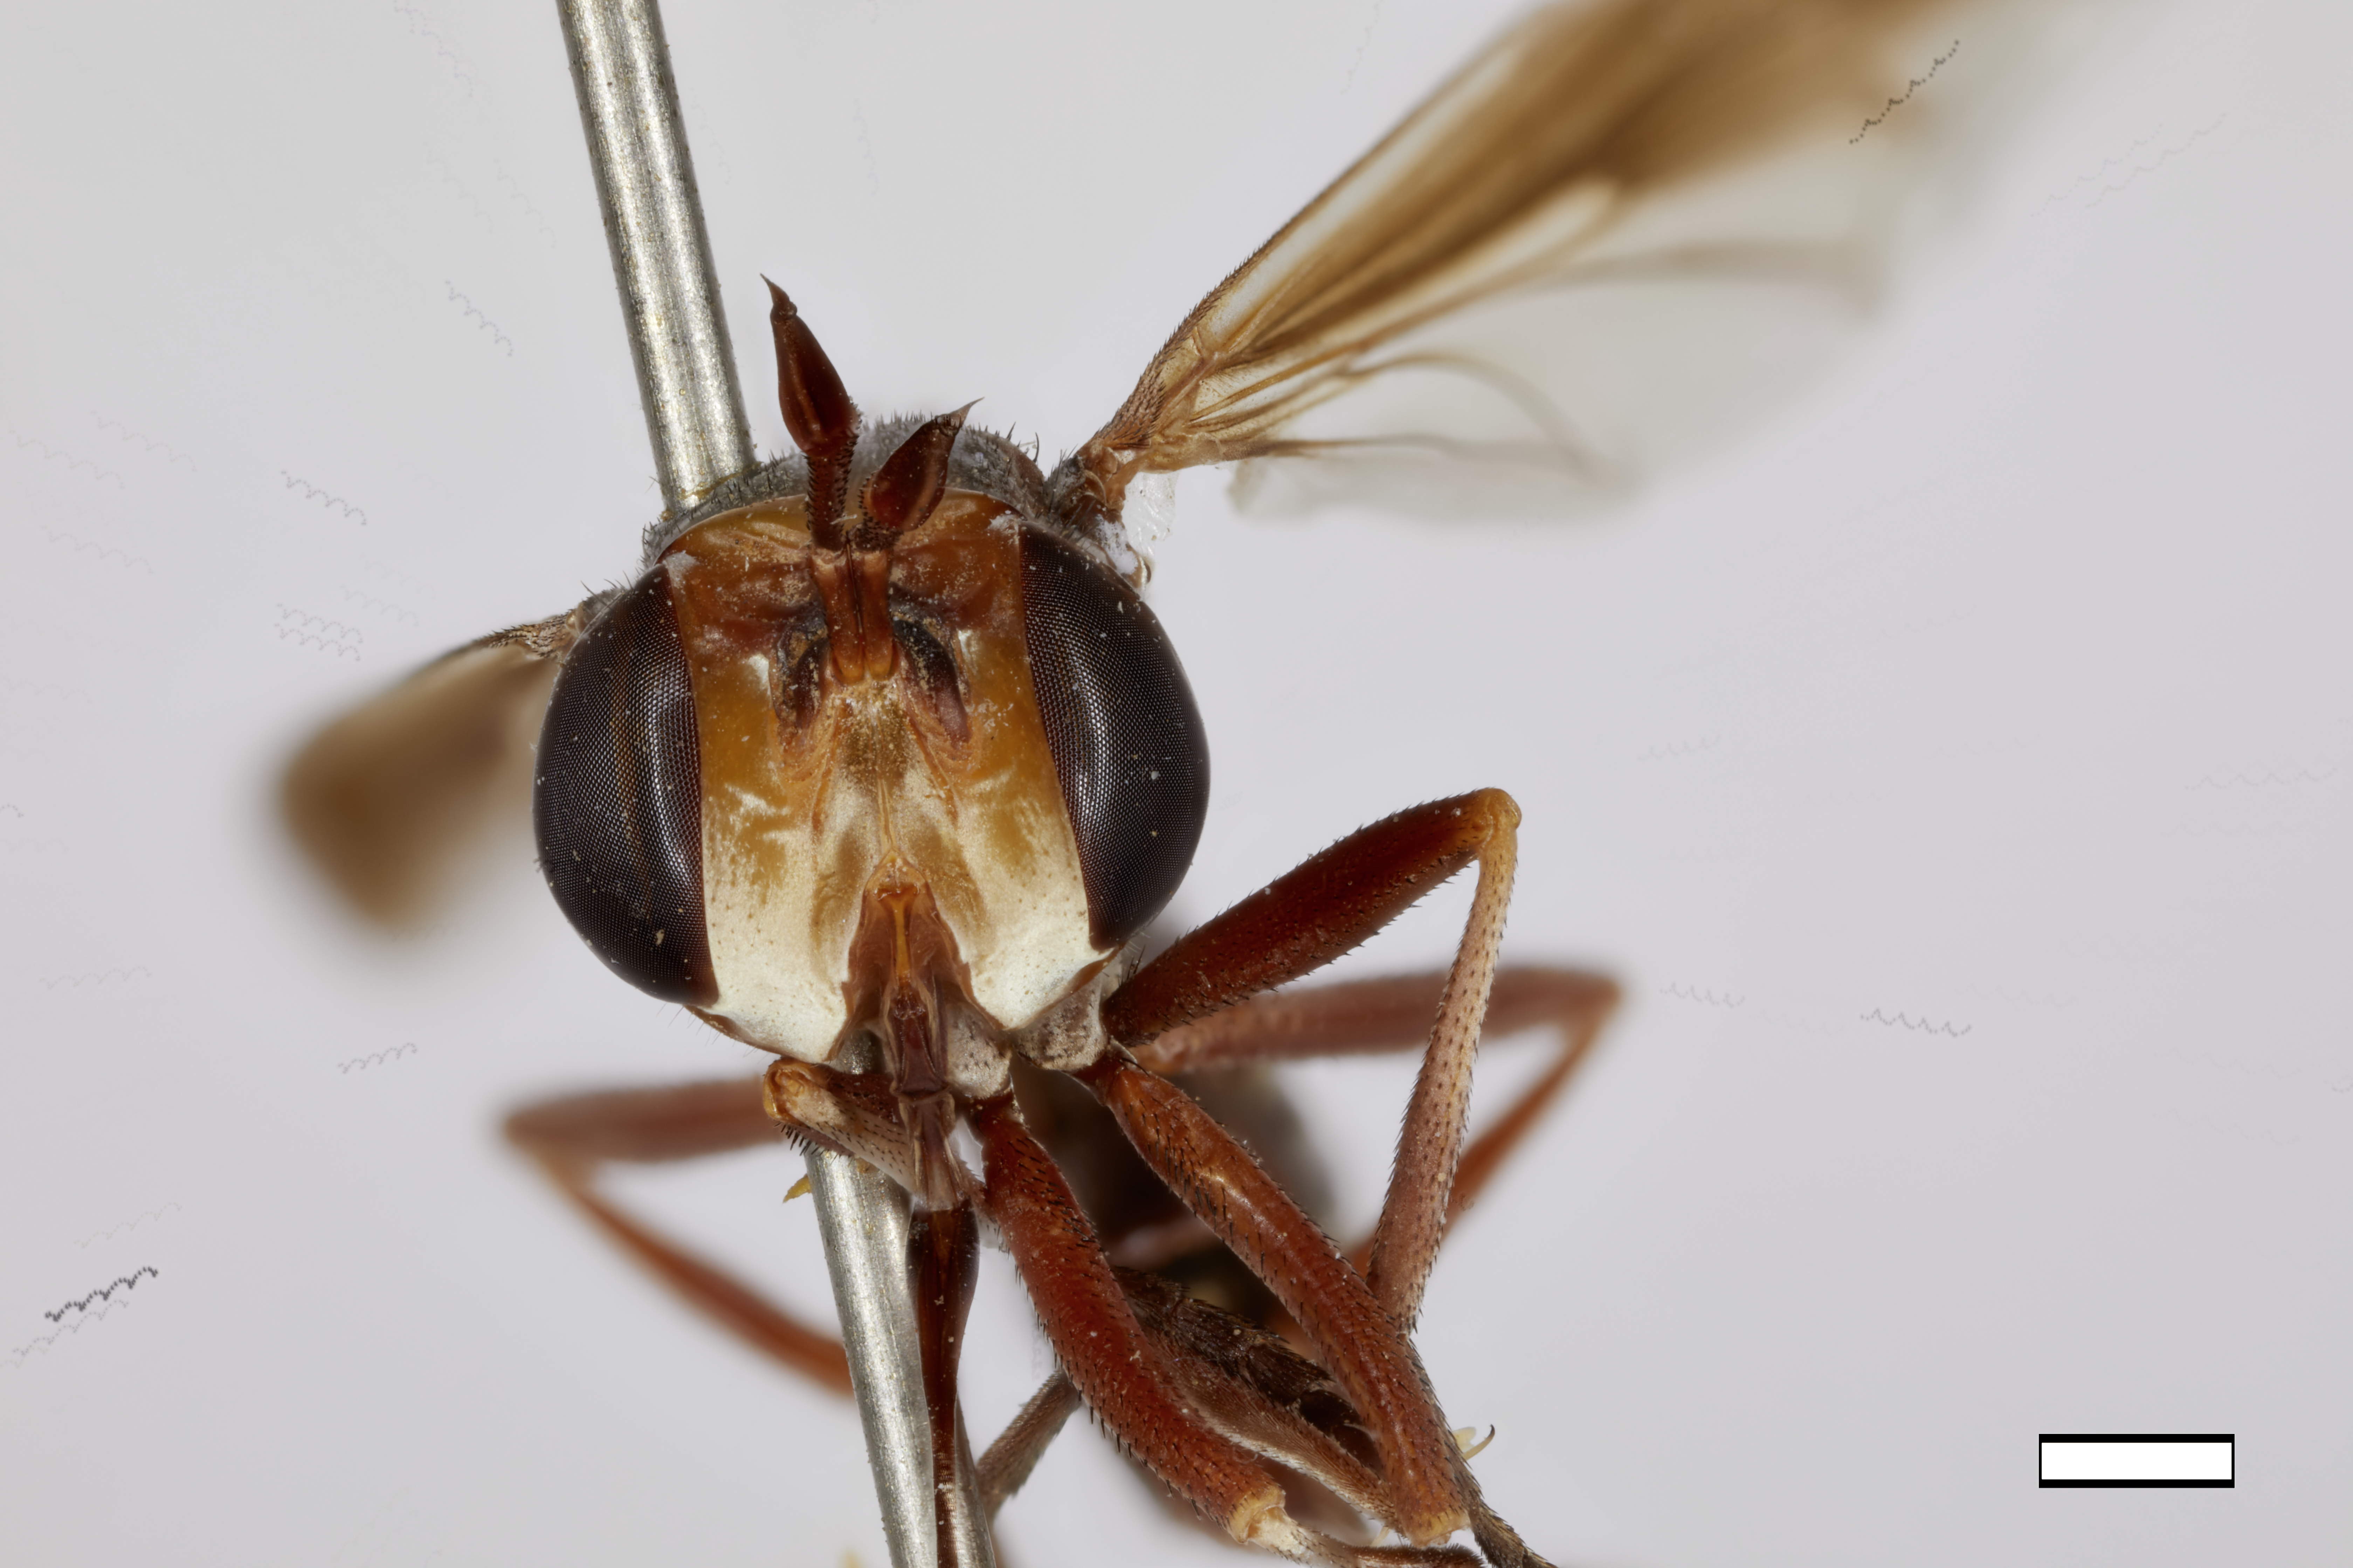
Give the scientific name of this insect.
Conops nigrocoxalis
